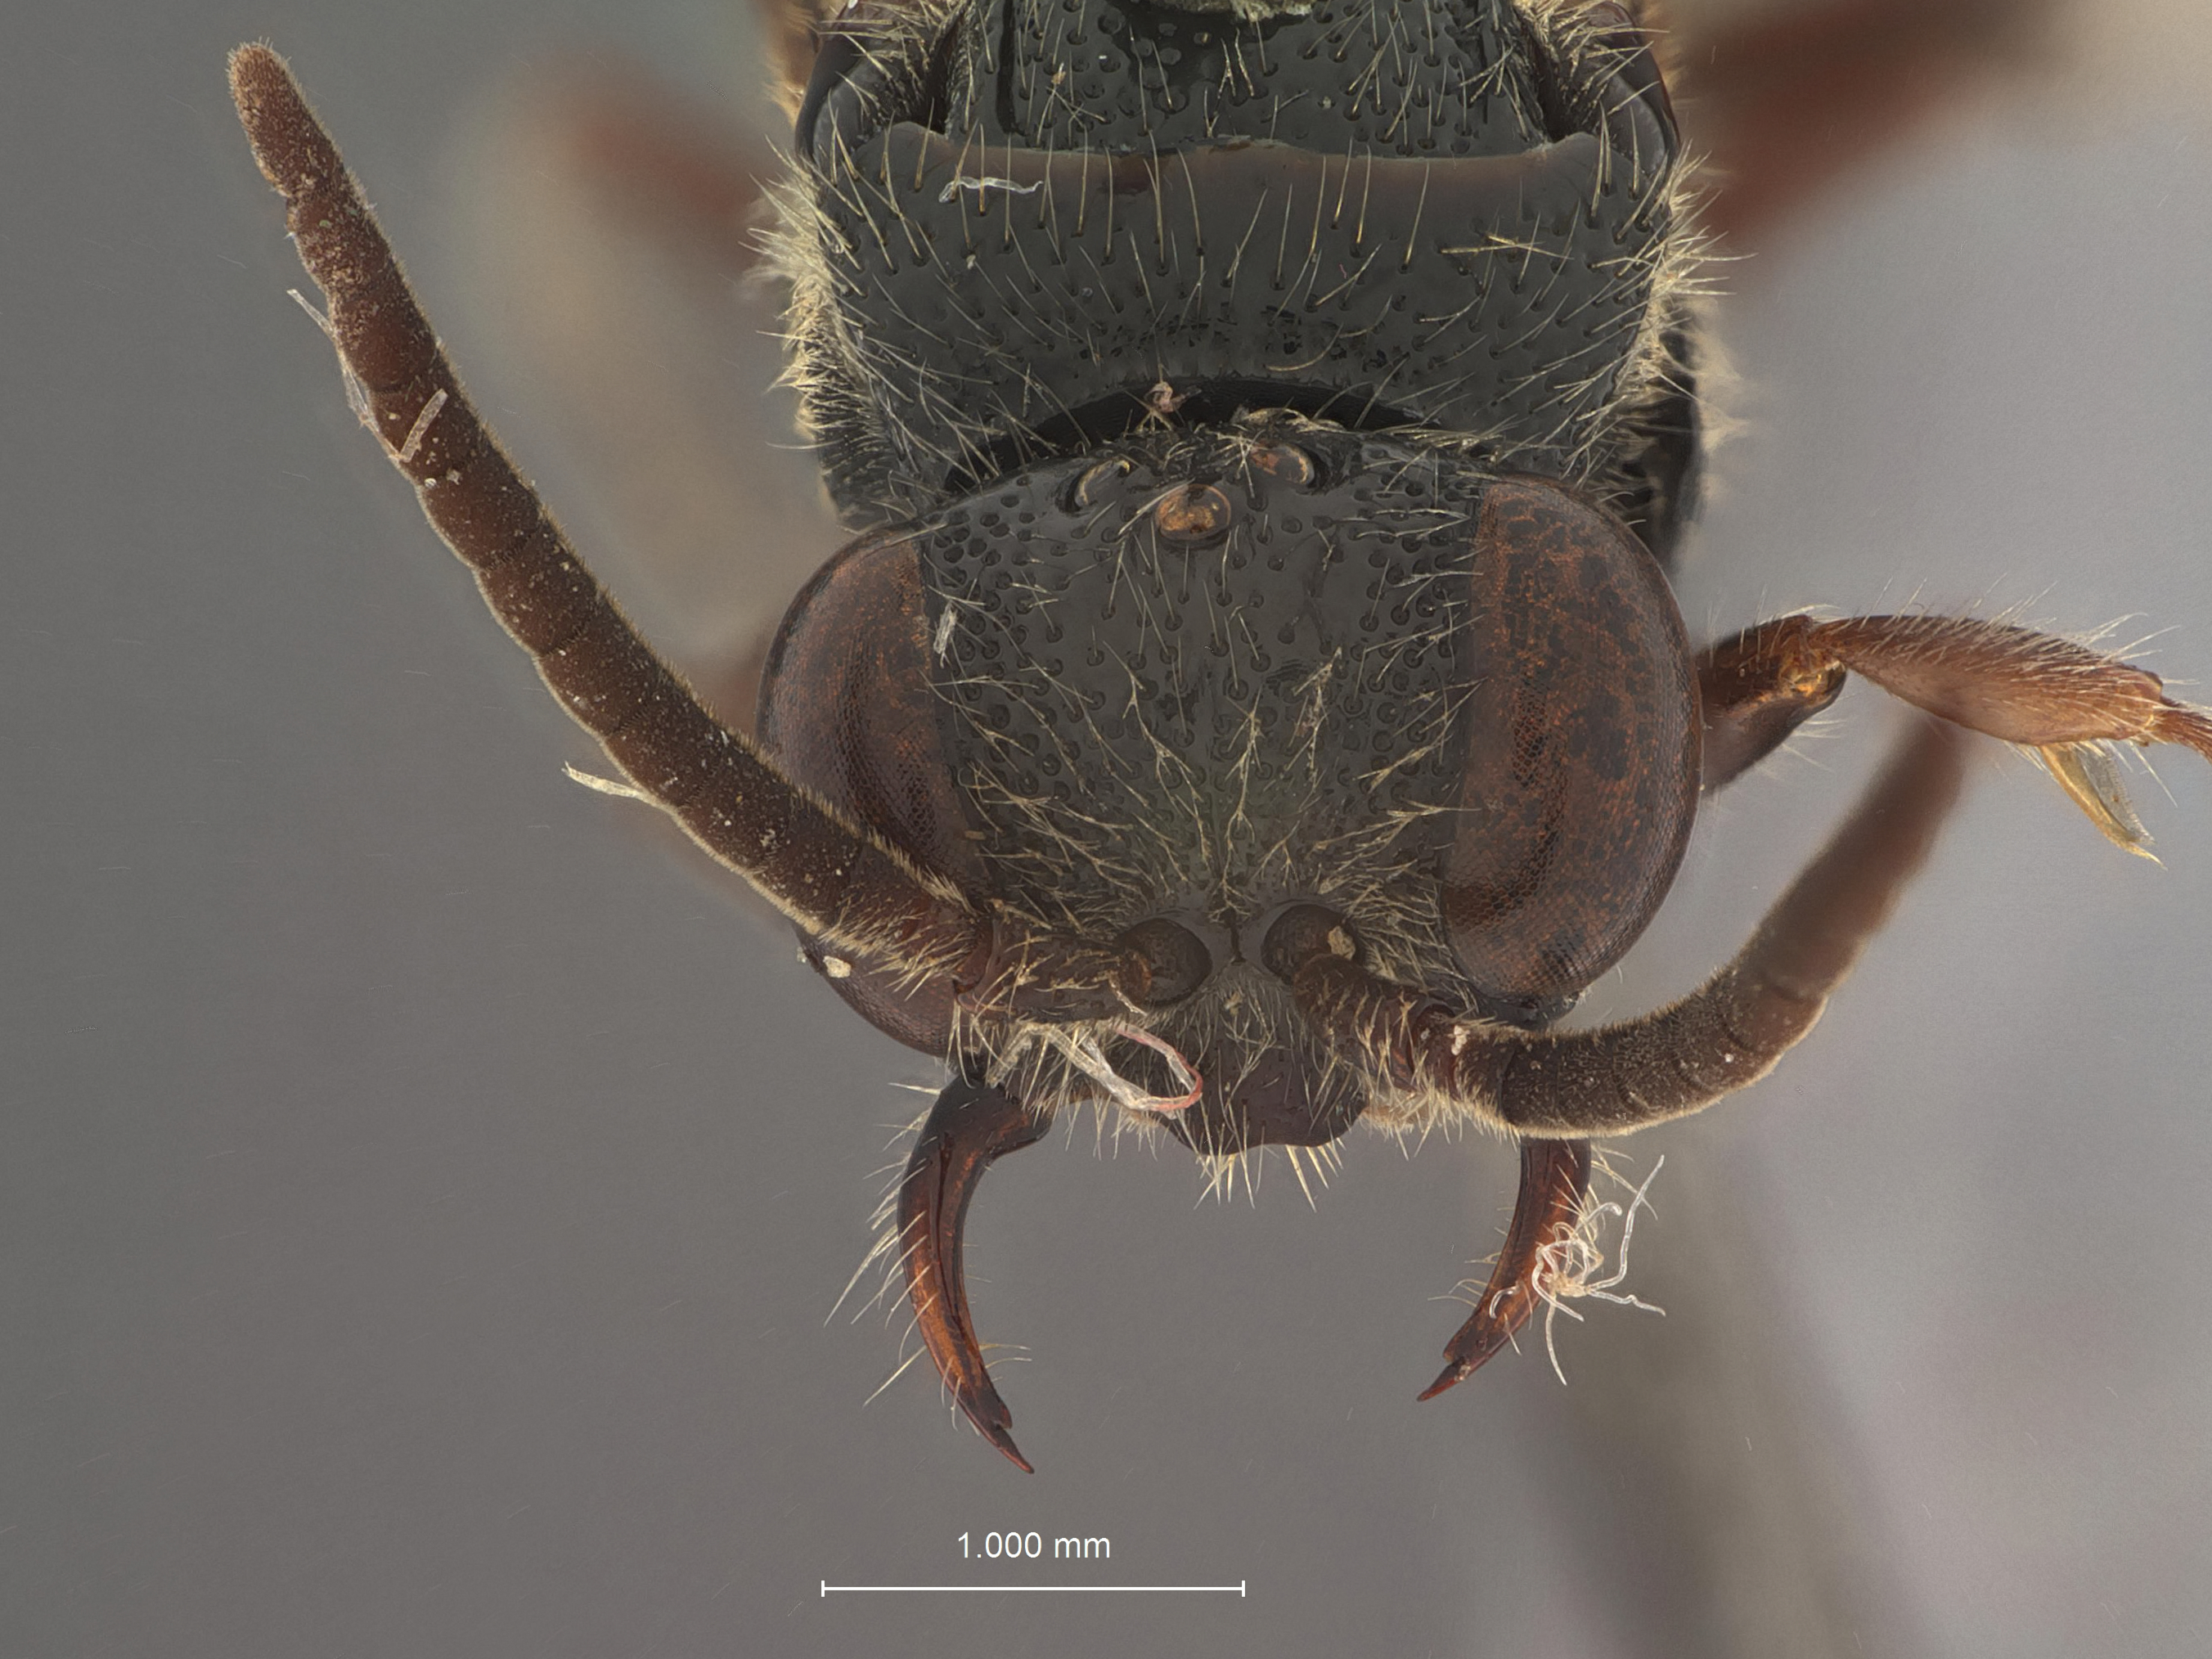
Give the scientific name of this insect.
Tiphia dutti
